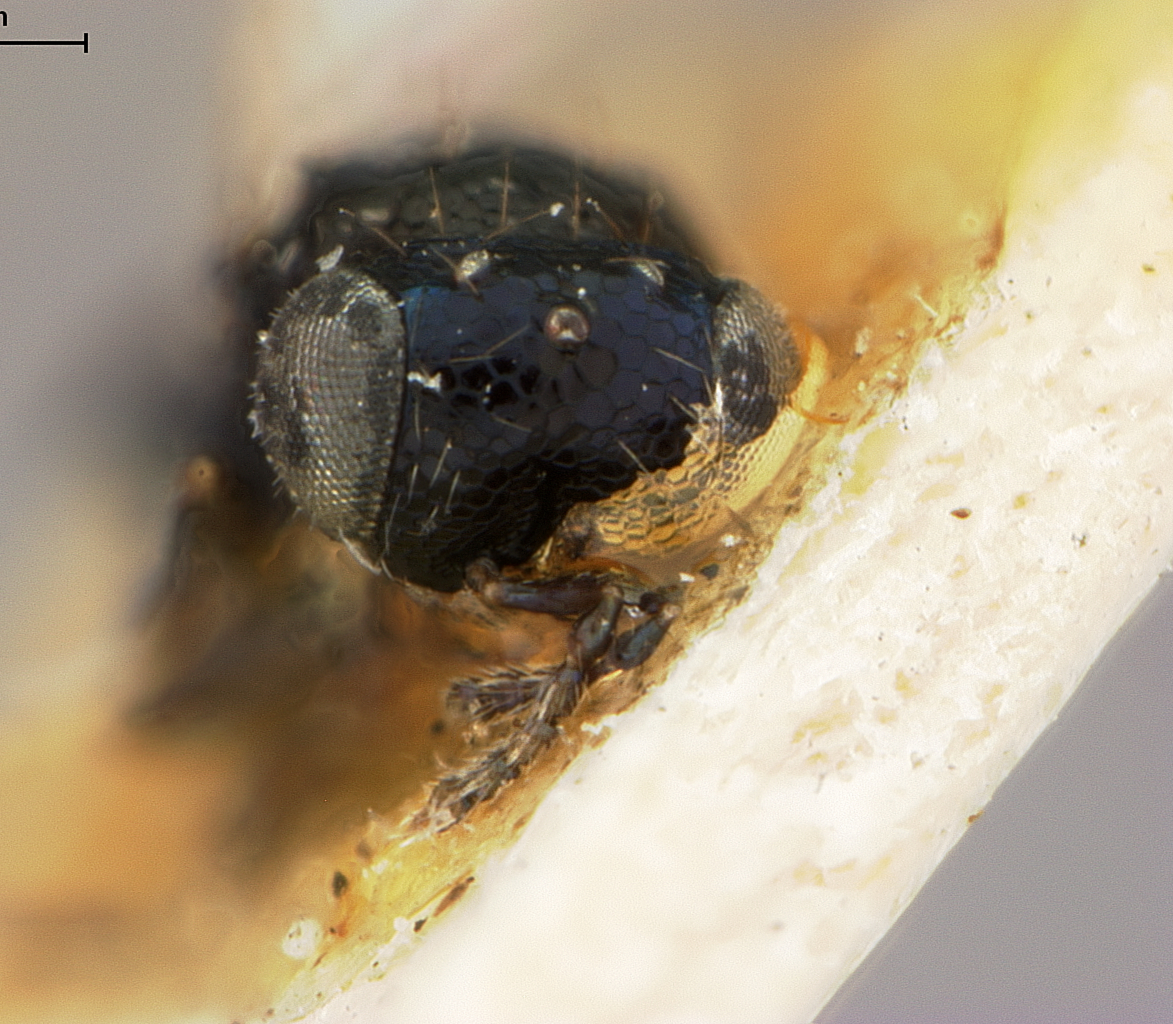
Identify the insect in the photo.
Pleurotropis leucopus
